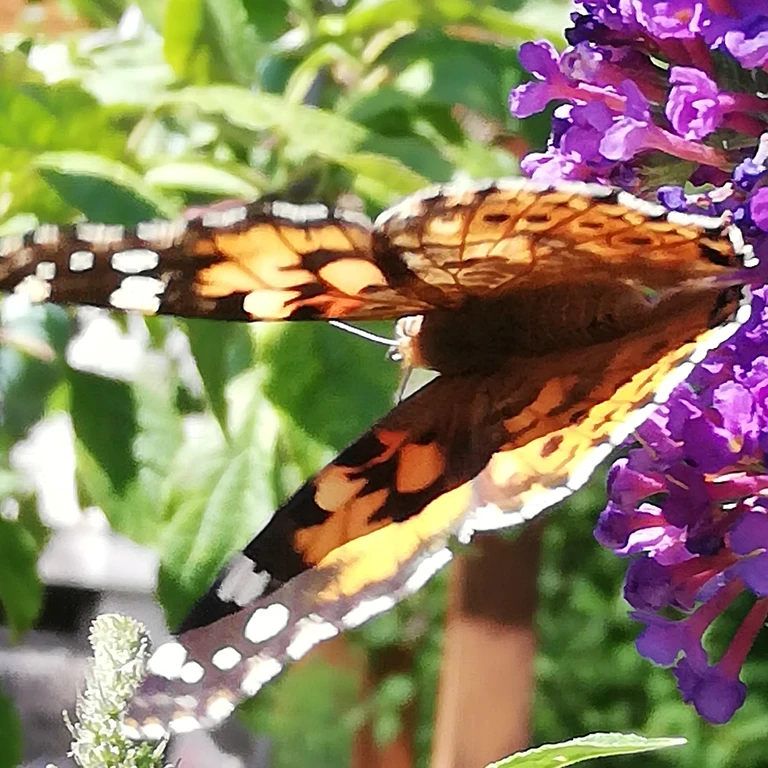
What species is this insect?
Vanessa cardui
